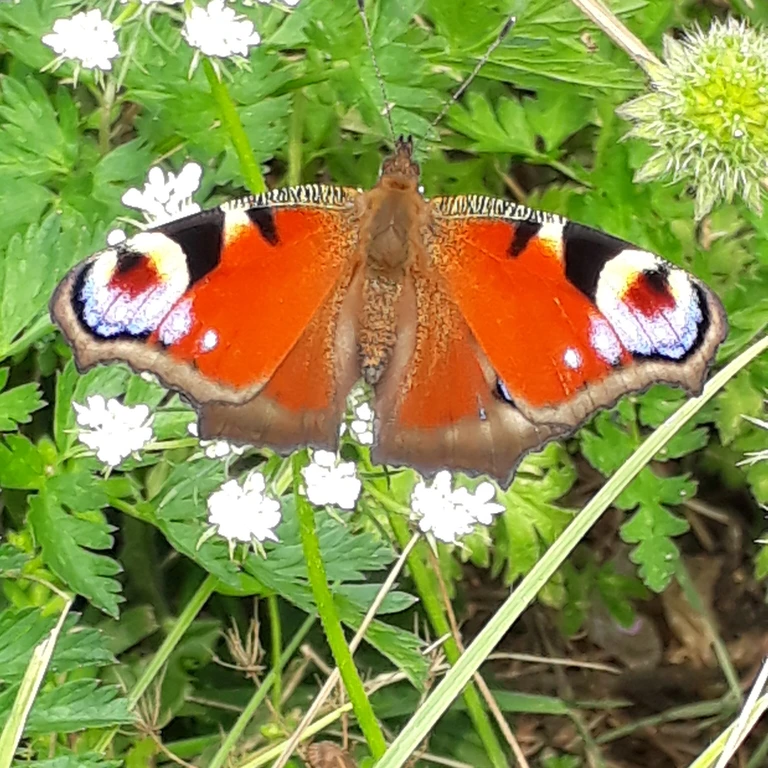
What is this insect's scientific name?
Aglais io
